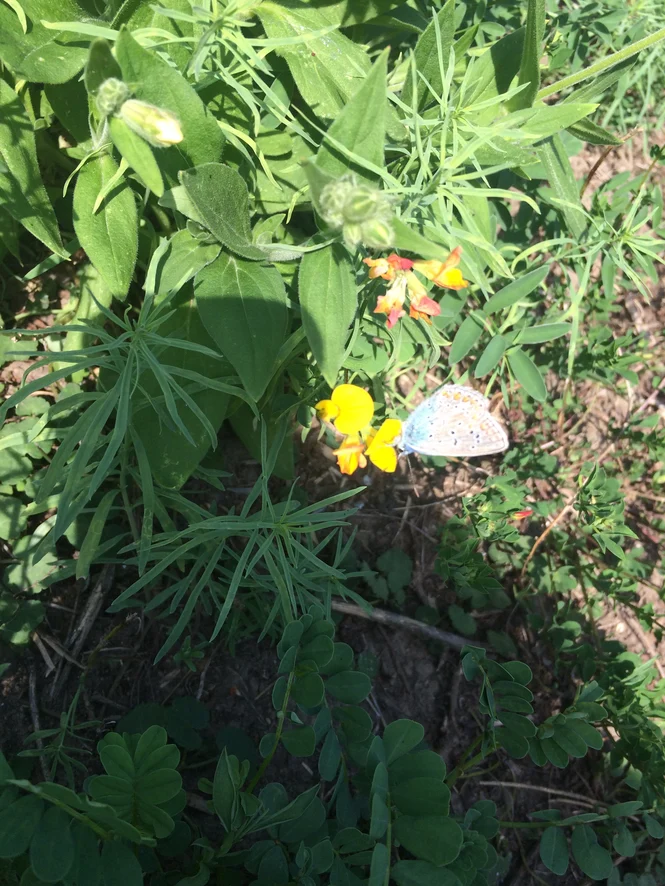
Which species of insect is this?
Polyommatus icarus
